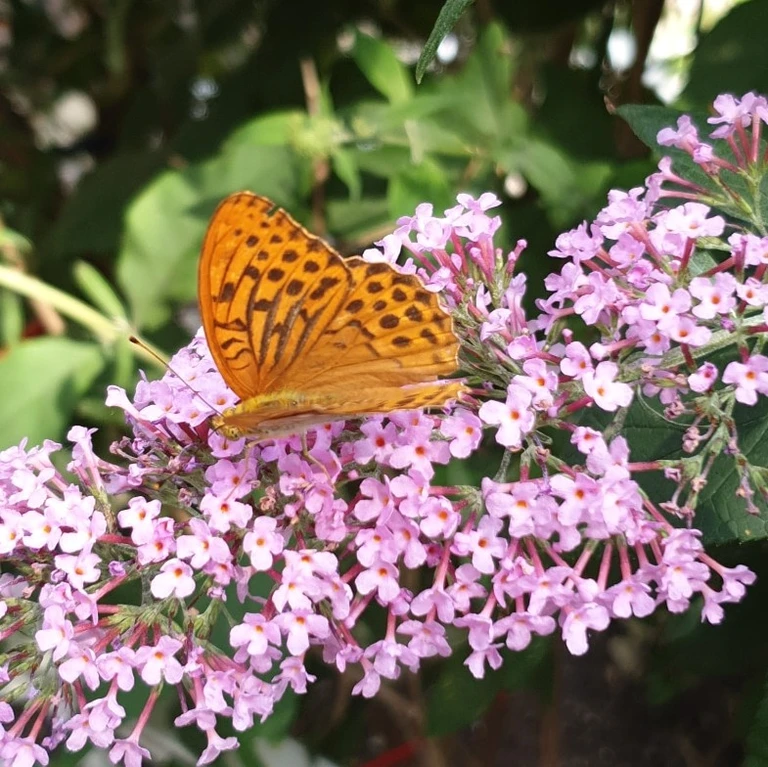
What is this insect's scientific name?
Argynnis paphia
